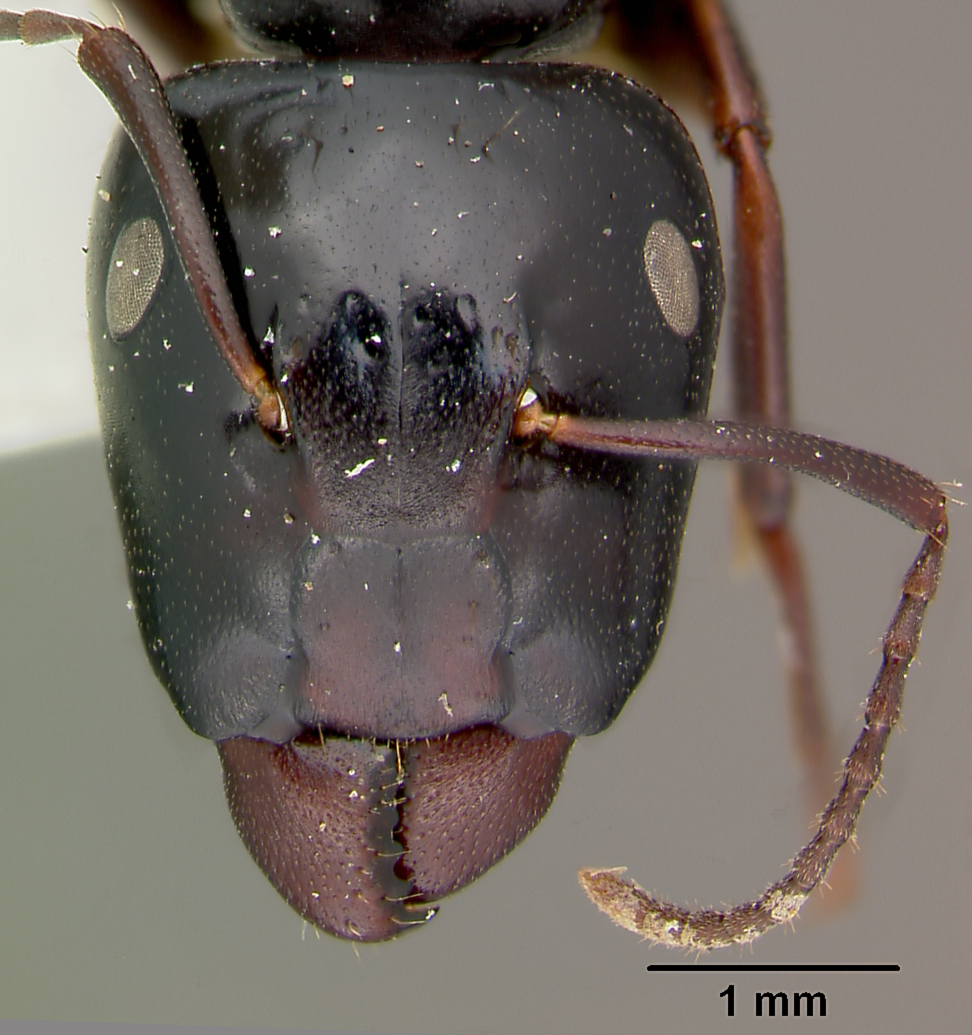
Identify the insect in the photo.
Camponotus maafui
